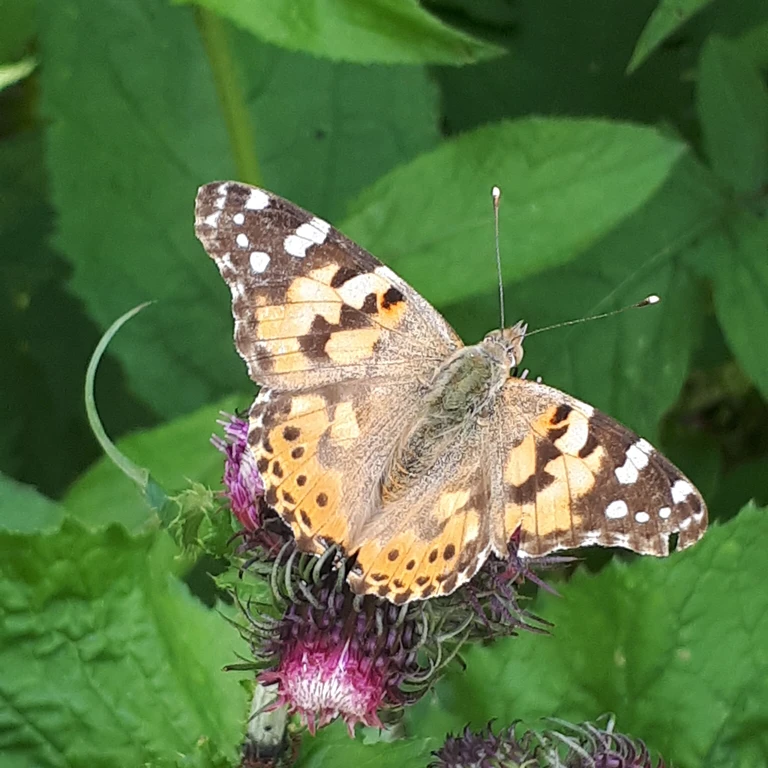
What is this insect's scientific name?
Vanessa cardui
